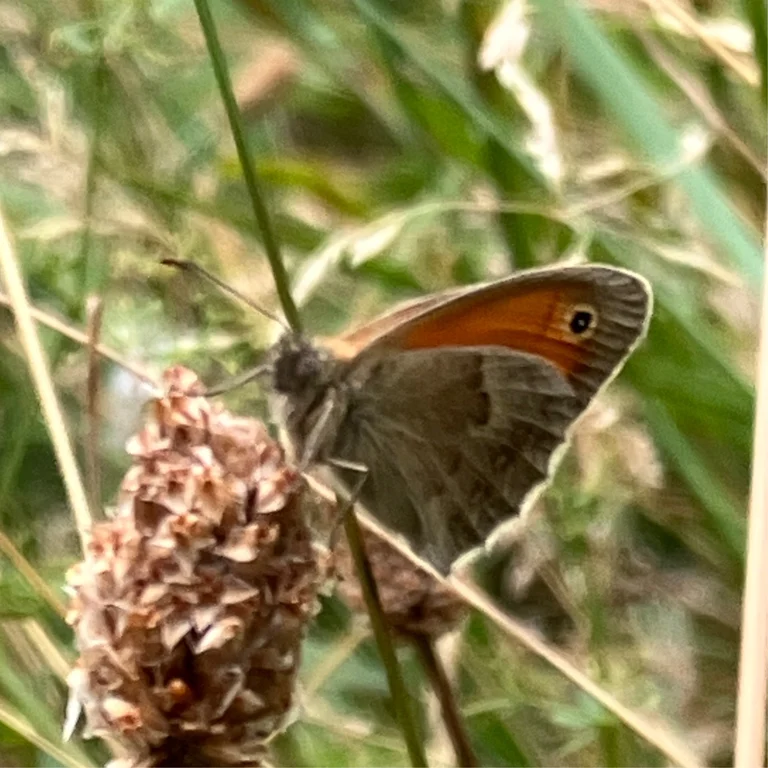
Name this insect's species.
Coenonympha pamphilus
